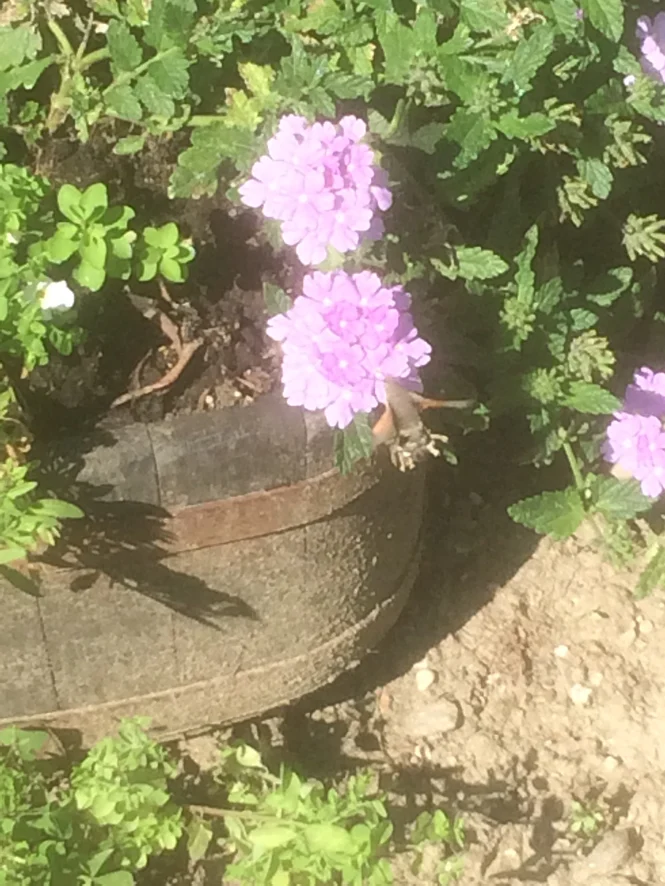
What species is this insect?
Macroglossum stellatarum
